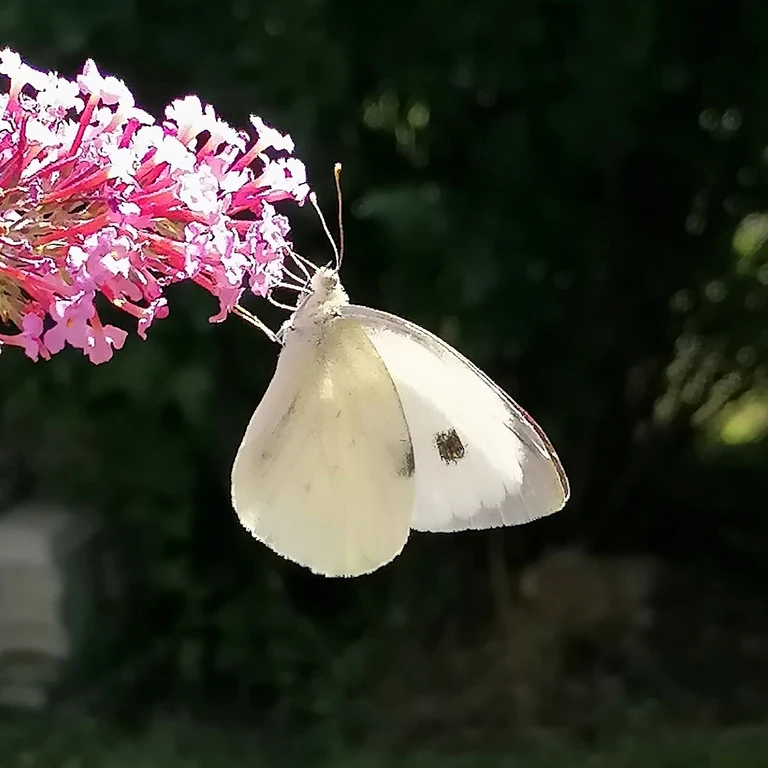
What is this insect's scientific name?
Pieris brassicae
